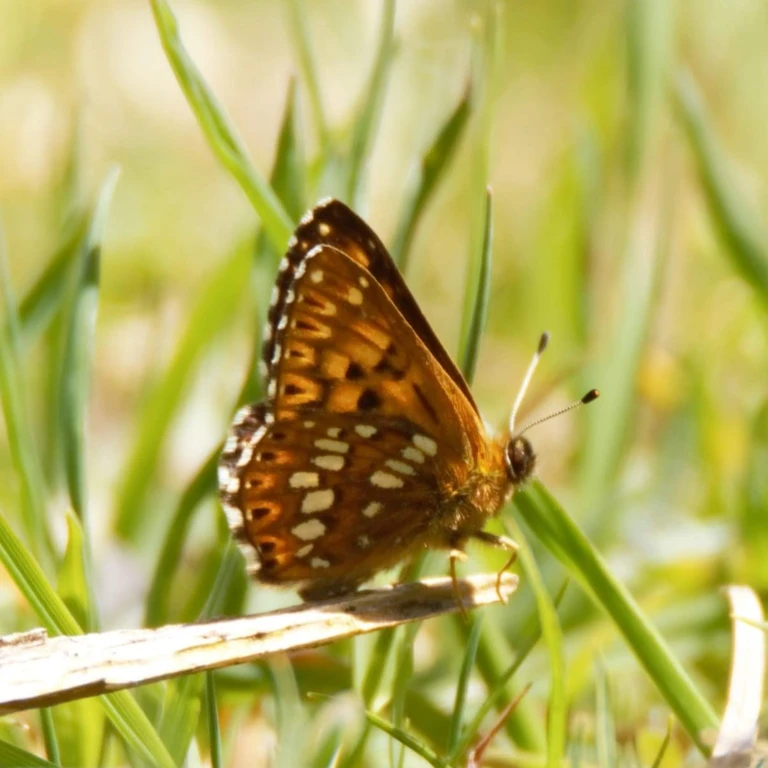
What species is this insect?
Hamearis lucina
